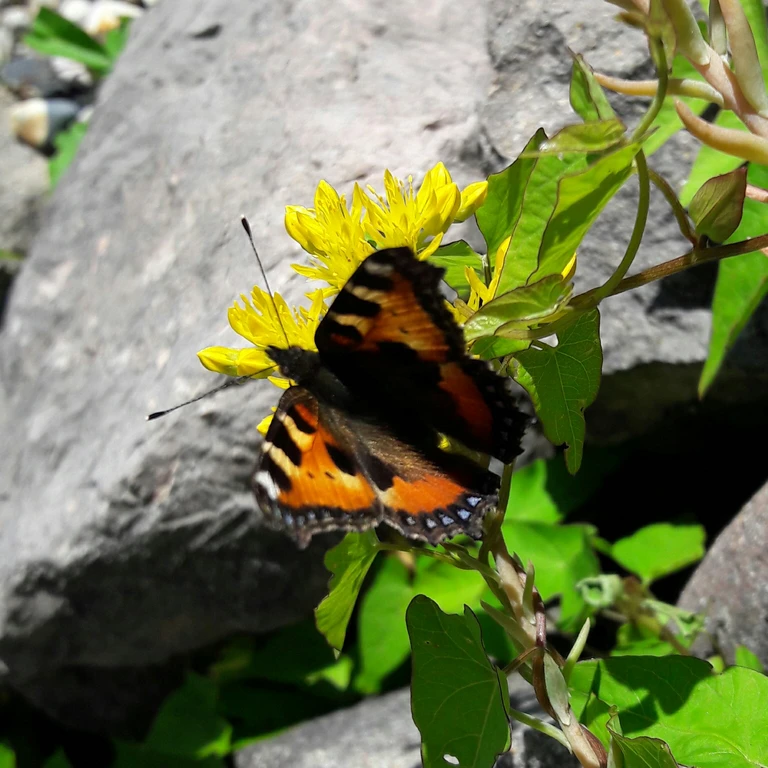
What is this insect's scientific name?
Aglais urticae
